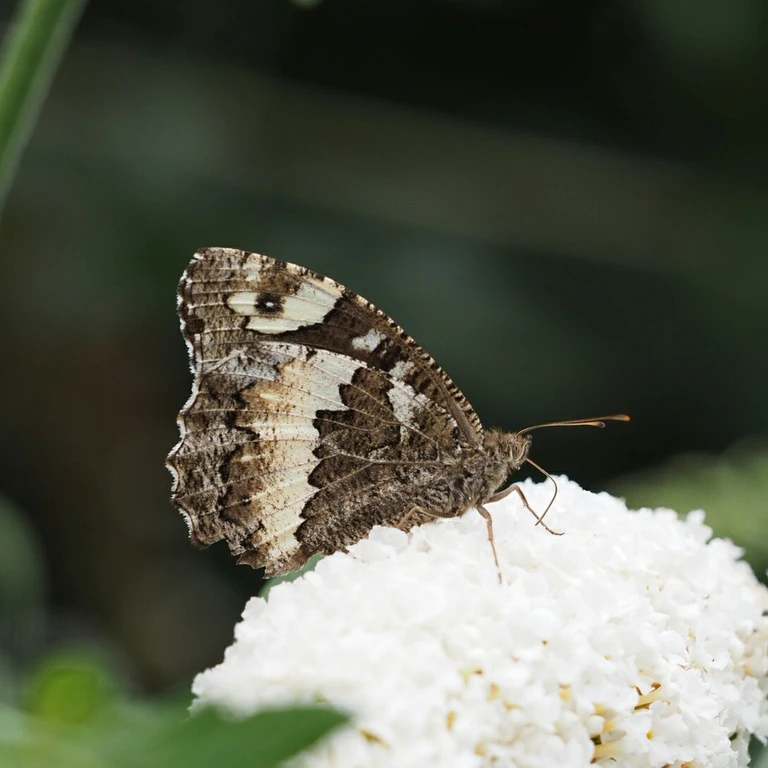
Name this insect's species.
Brintesia circe
